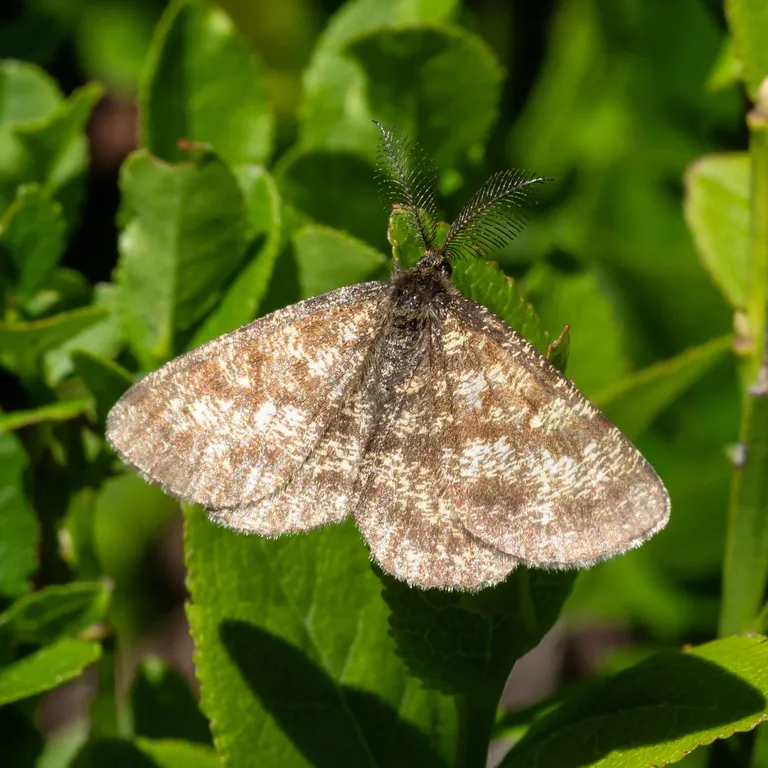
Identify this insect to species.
Ematurga atomaria
